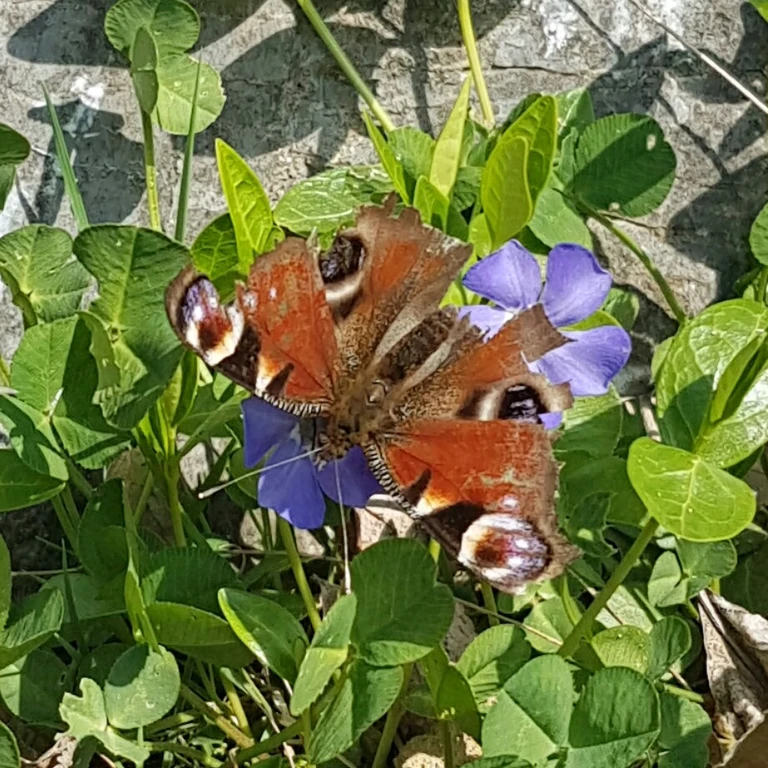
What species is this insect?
Aglais io
